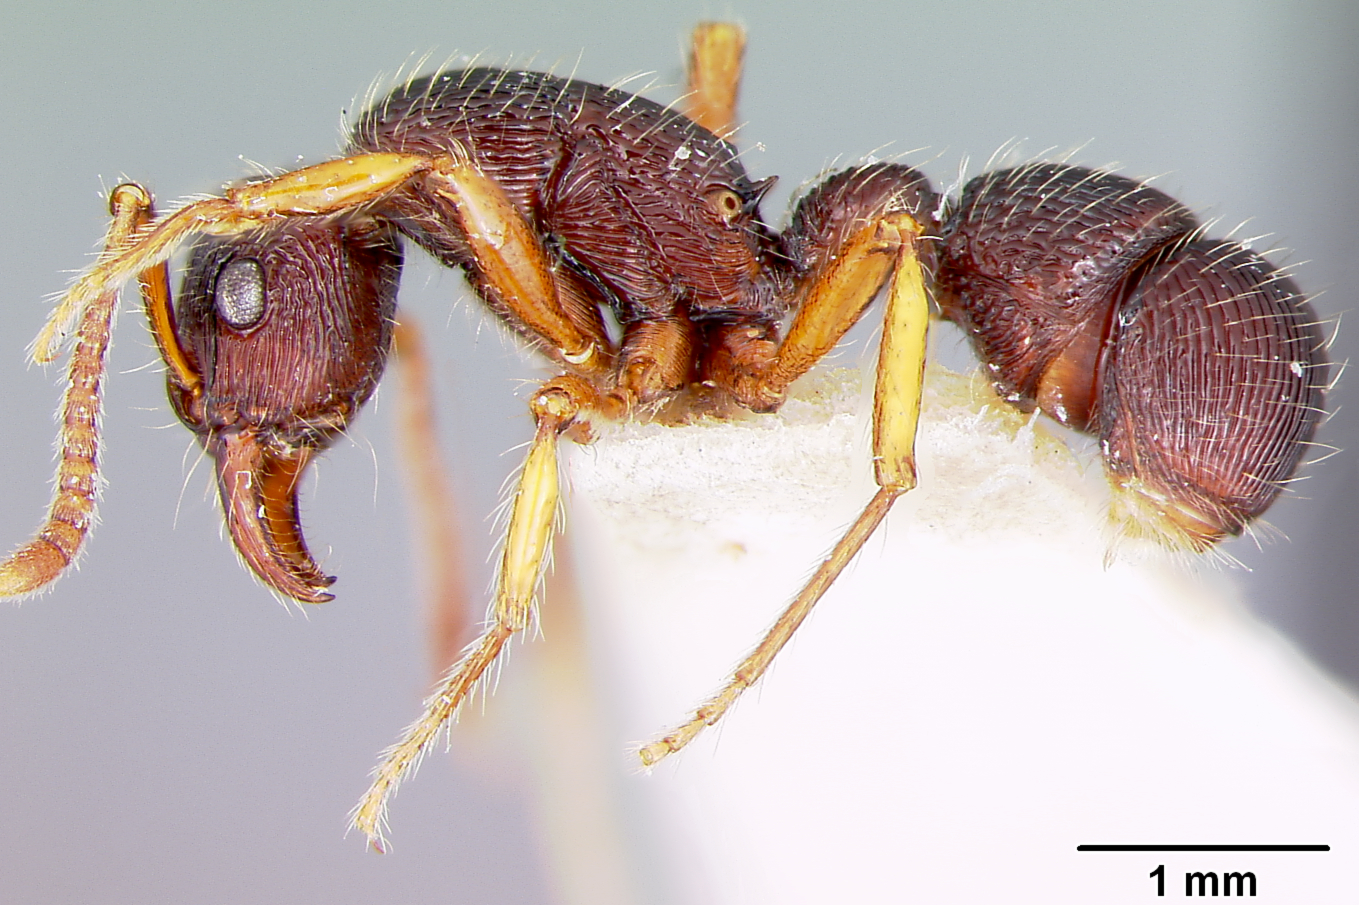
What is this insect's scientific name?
Gnamptogenys mecotyle
